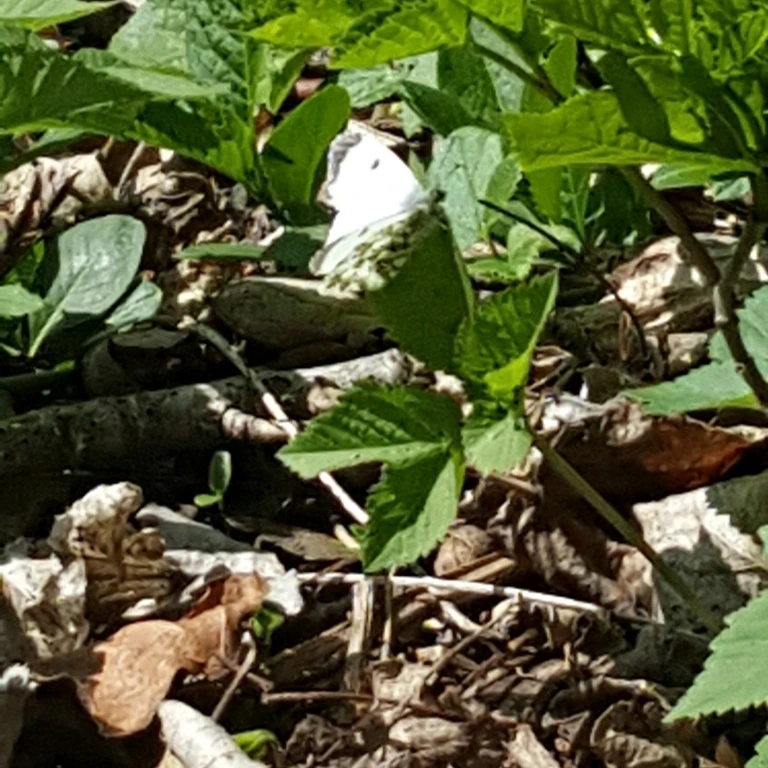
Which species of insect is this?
Anthocharis cardamines
